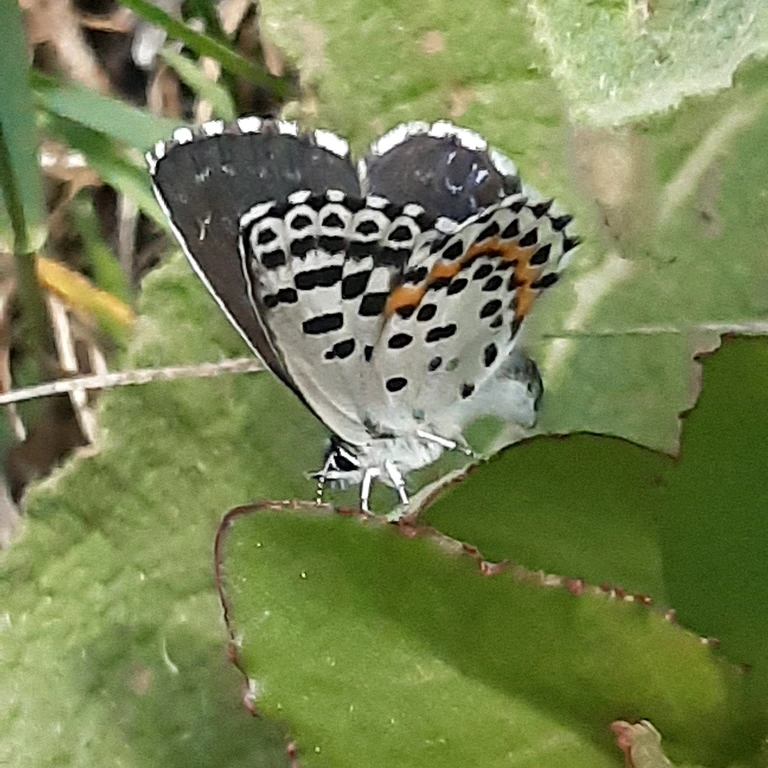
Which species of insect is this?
Scolitantides orion
